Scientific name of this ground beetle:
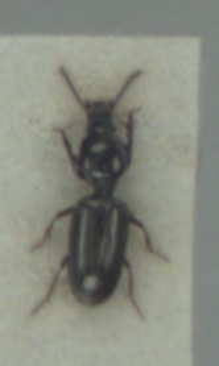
Dyschirius politus
